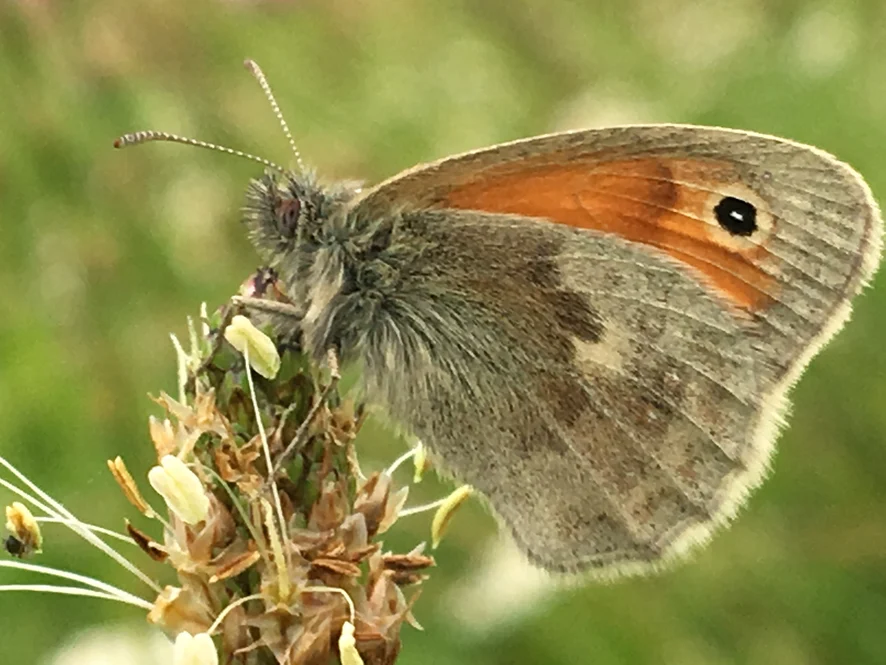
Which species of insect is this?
Coenonympha pamphilus
